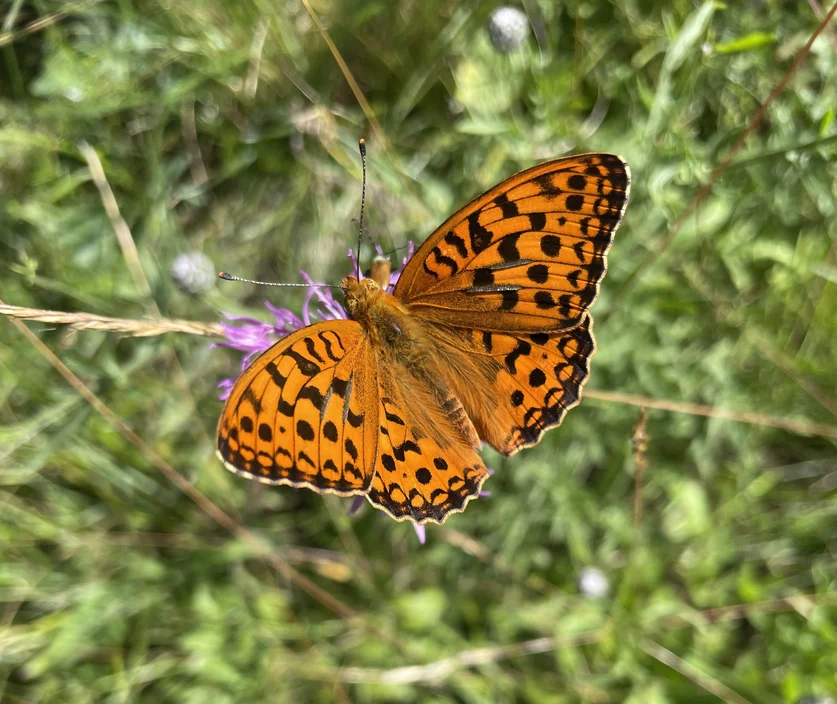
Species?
Fabriciana adippe
